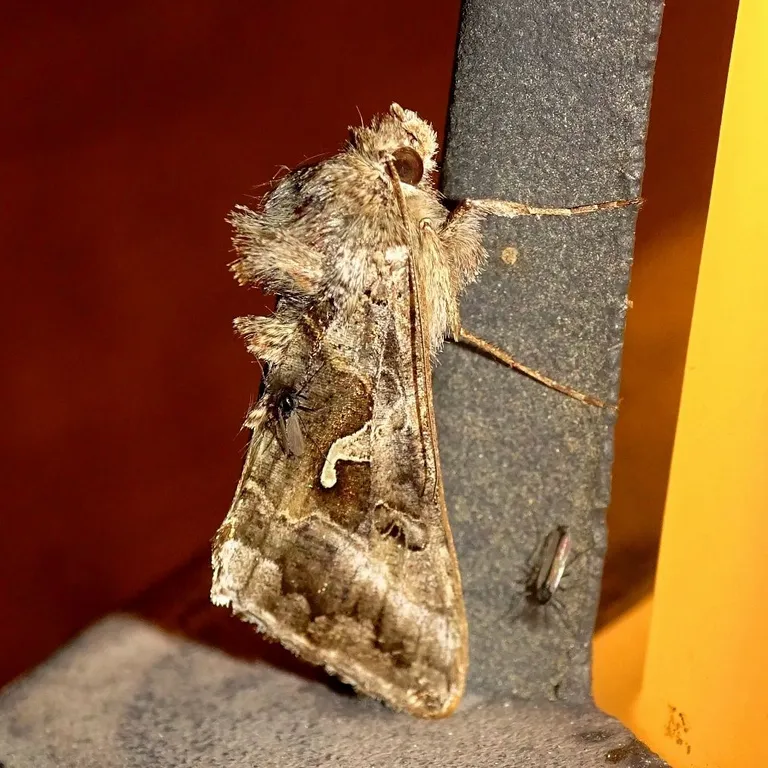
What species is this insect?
Autographa gamma
